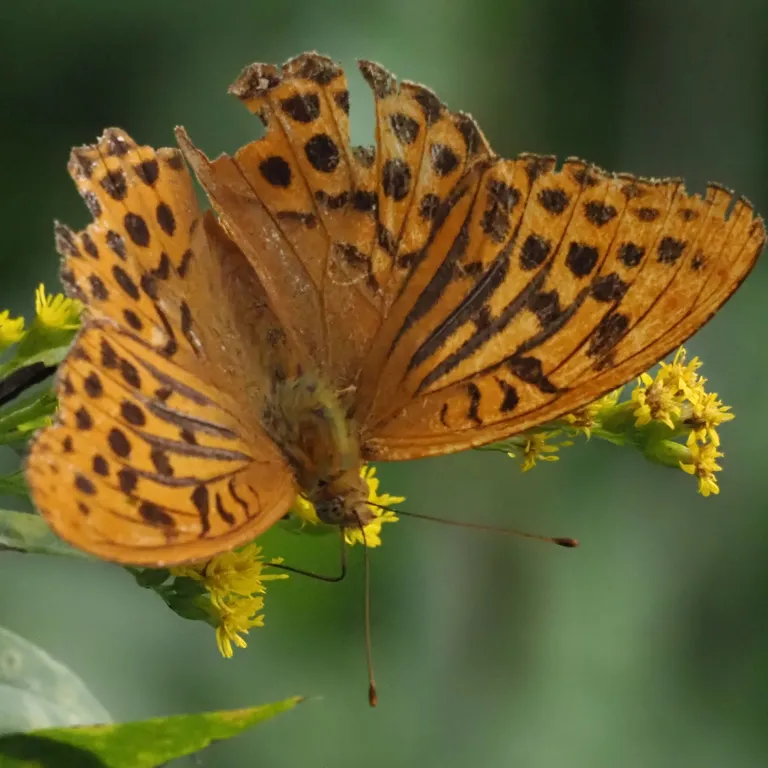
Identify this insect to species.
Argynnis paphia
